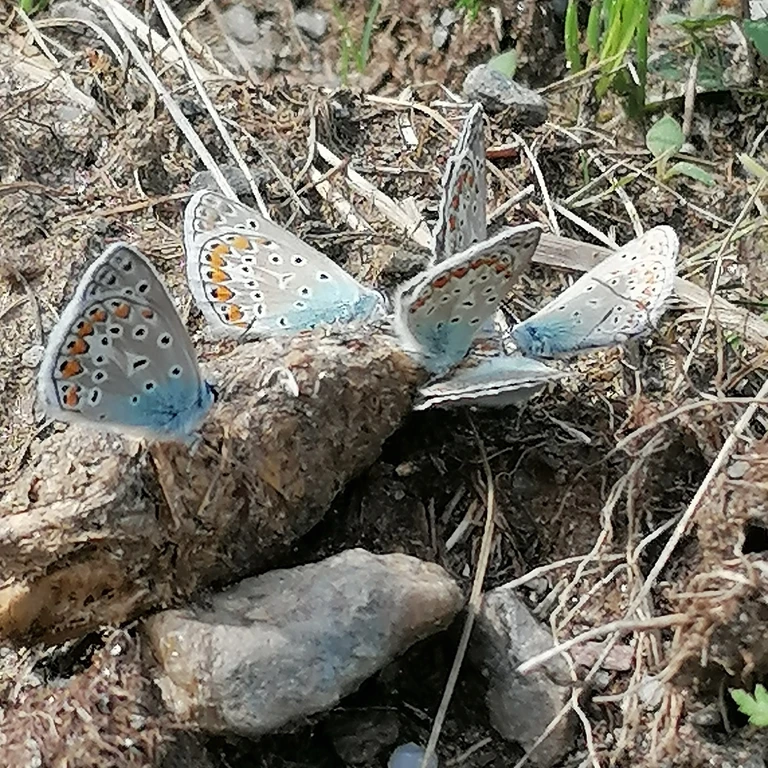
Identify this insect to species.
Polyommatus icarus
